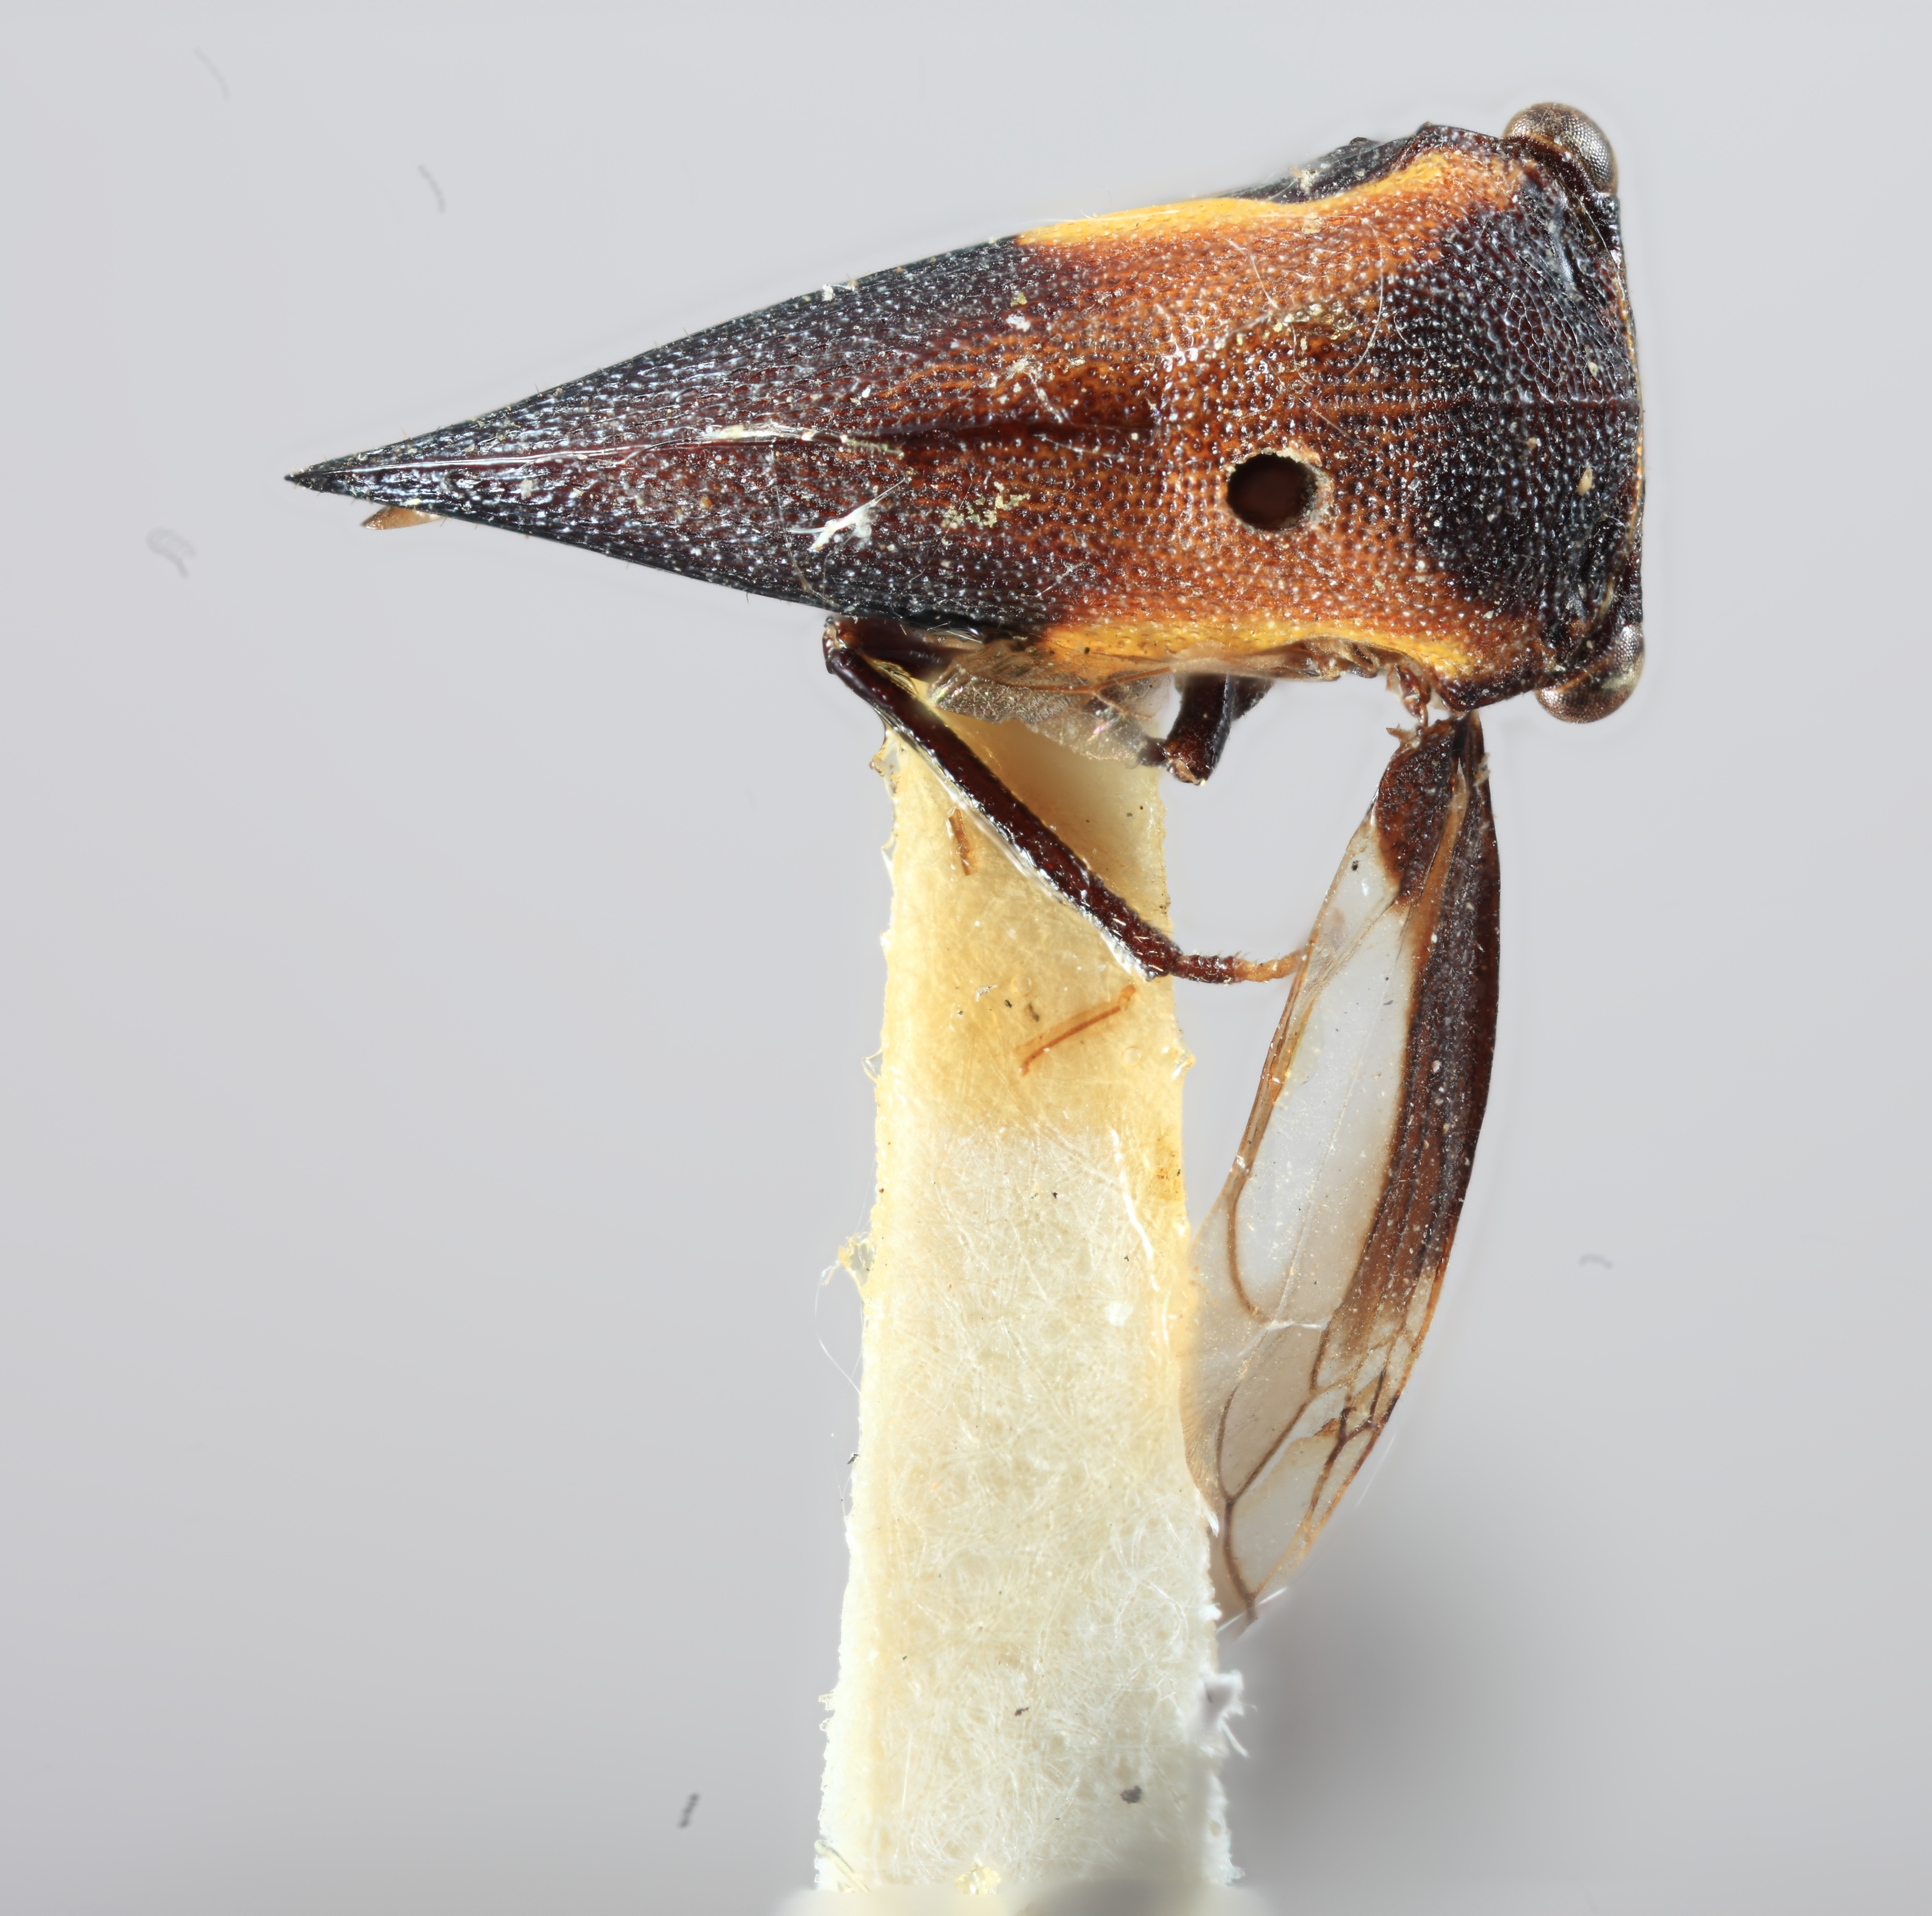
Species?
Phormophora luteostrigata
